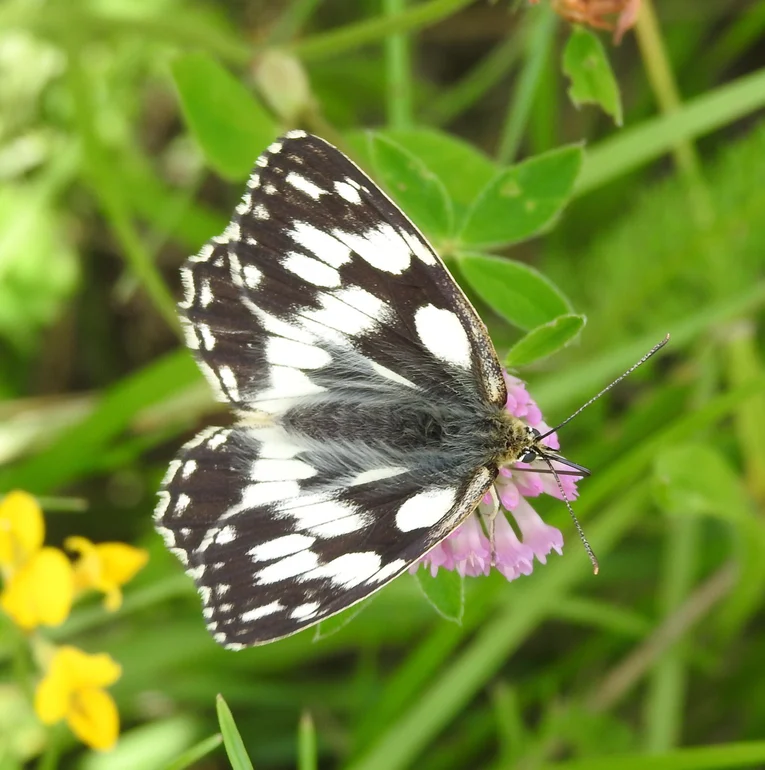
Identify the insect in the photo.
Melanargia galathea
